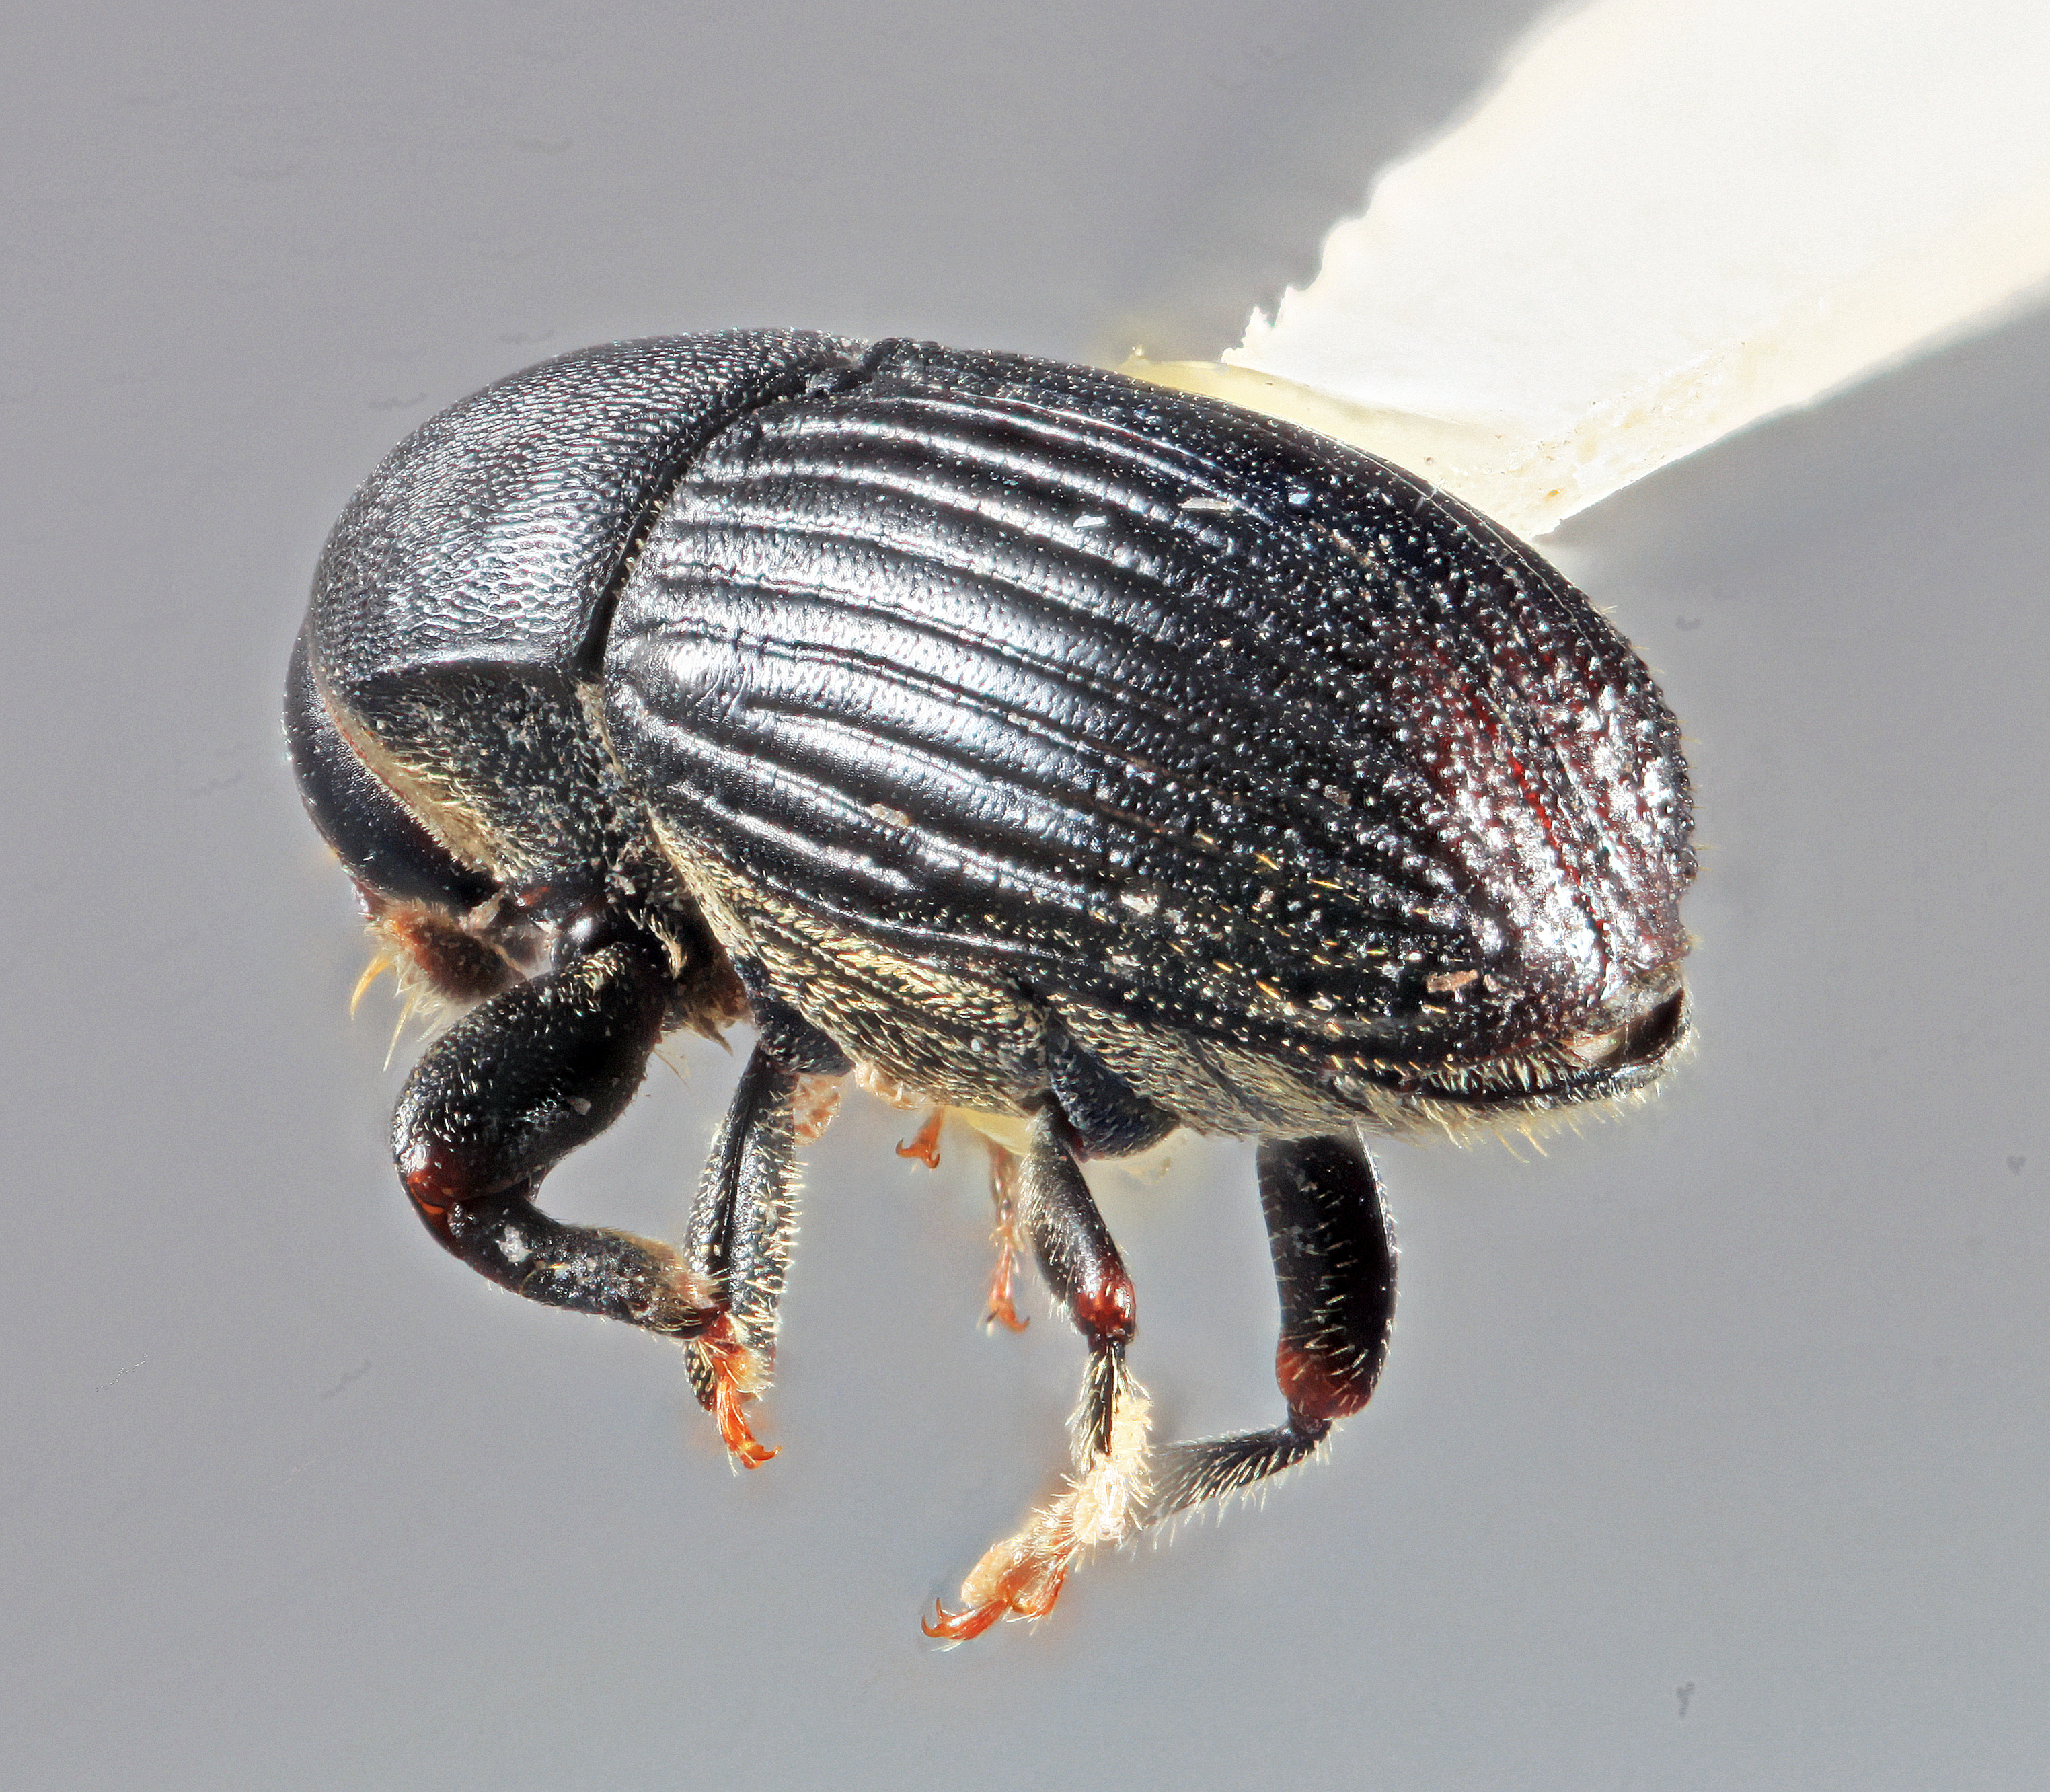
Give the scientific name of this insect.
Eupagiocerus clarus
